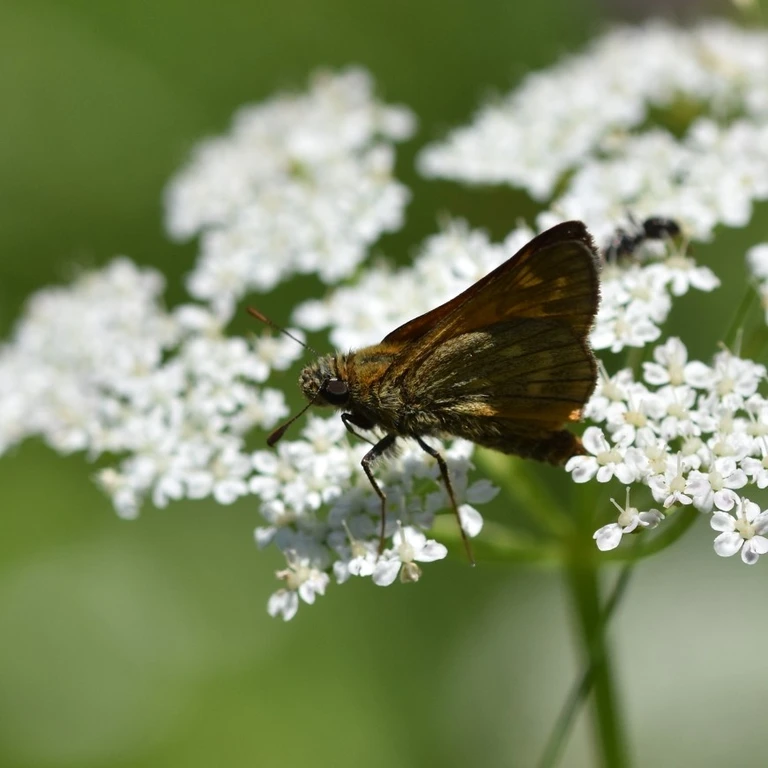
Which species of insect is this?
Ochlodes sylvanus (also Ochlodes venata)
